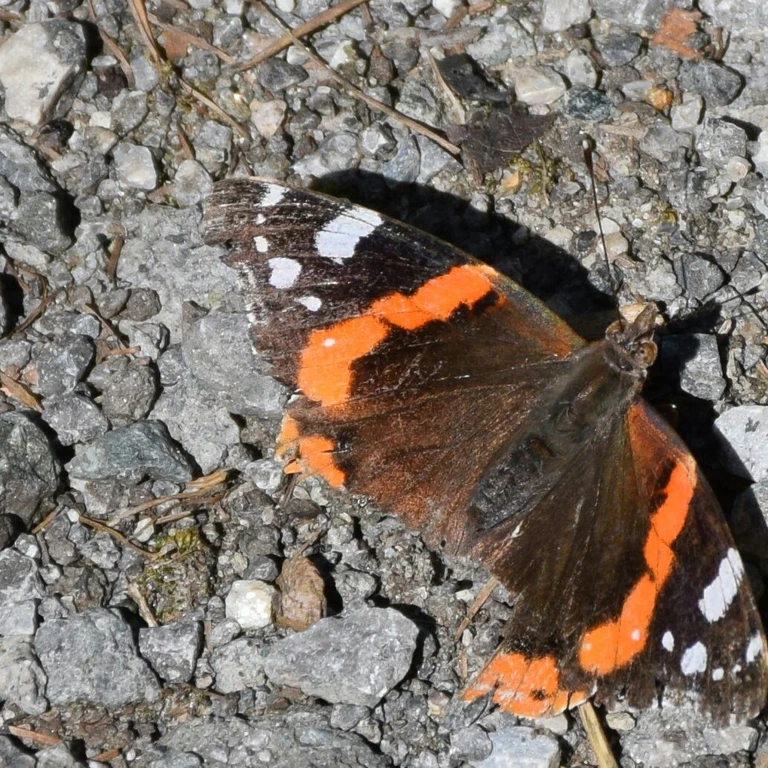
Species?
Vanessa atalanta
